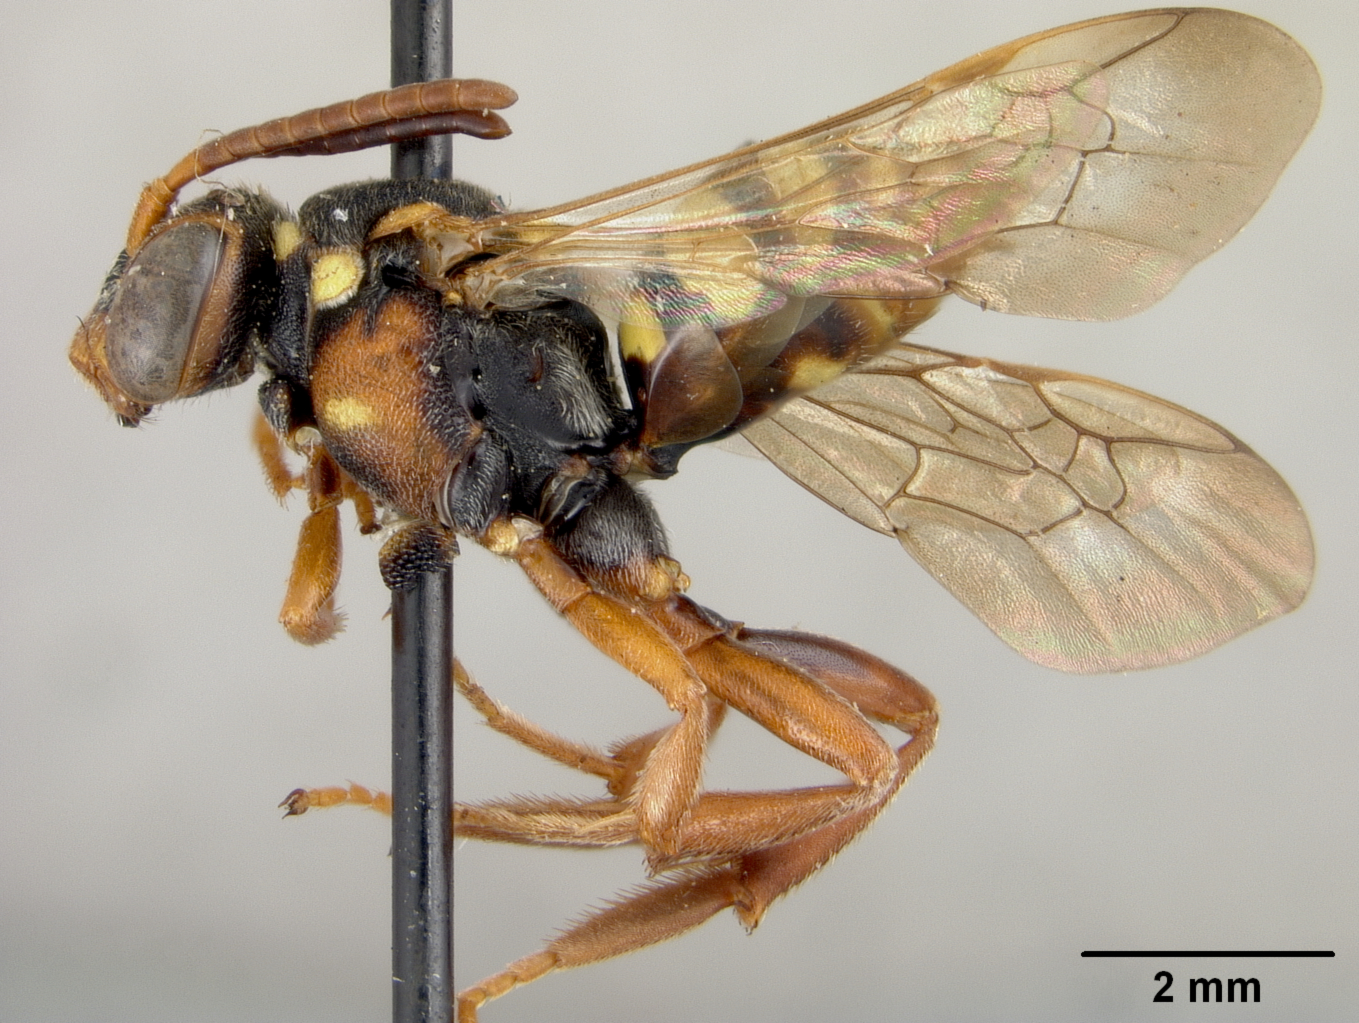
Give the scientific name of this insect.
Nomada bohartorum
